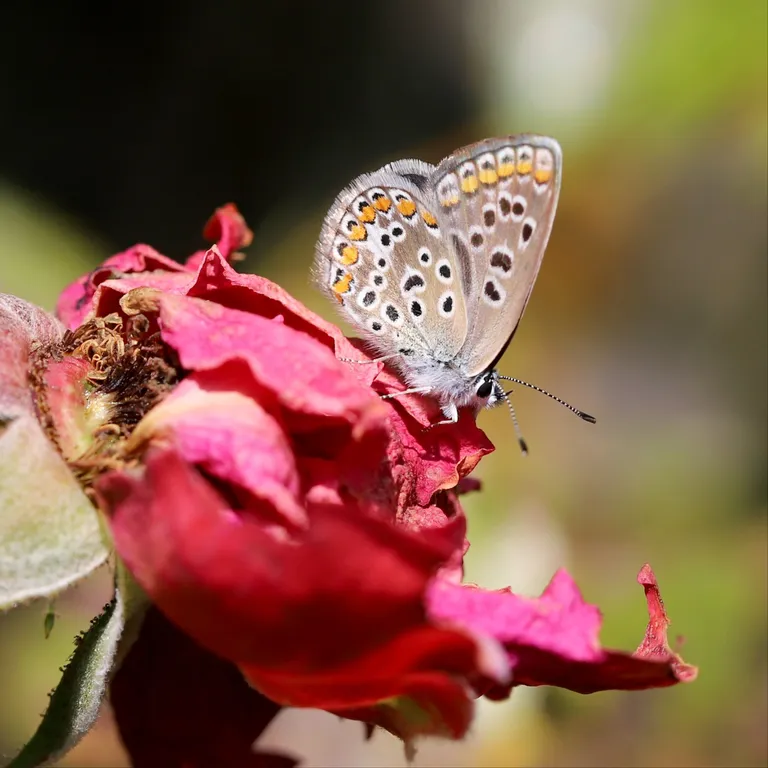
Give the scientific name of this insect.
Polyommatus icarus
